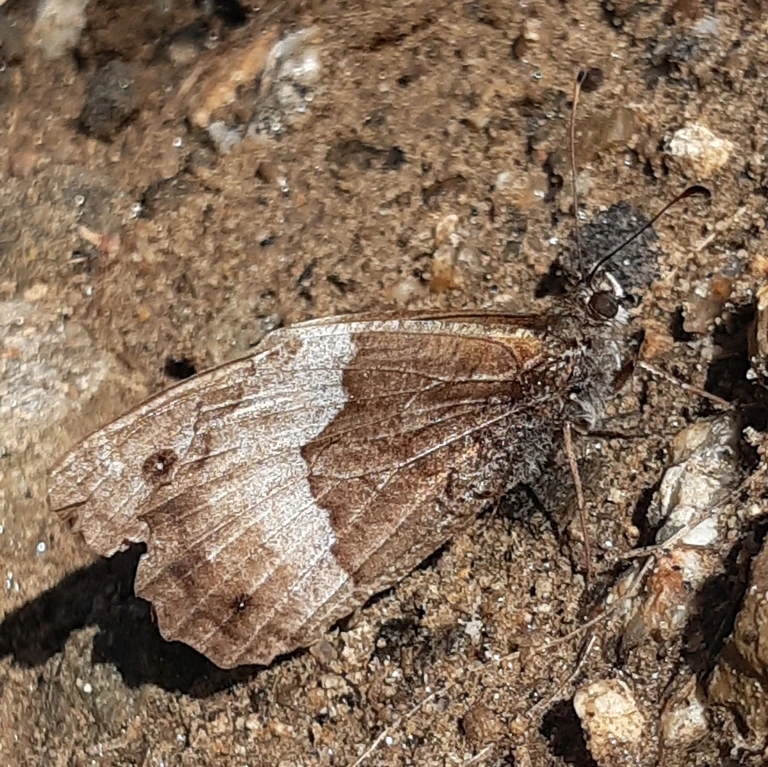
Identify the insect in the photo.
Hipparchia fagi
